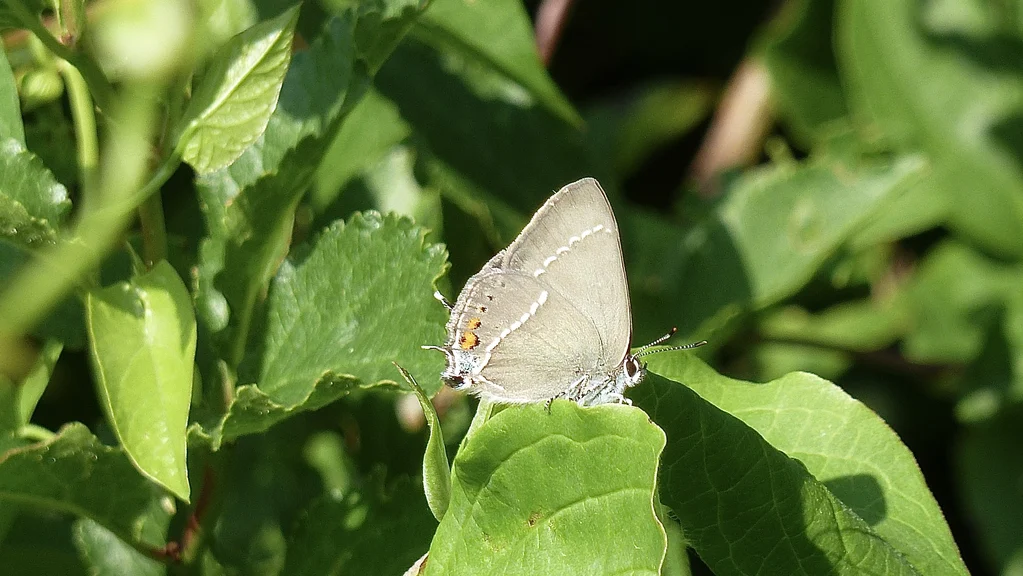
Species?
Satyrium spini (also Tuttiola spini)
